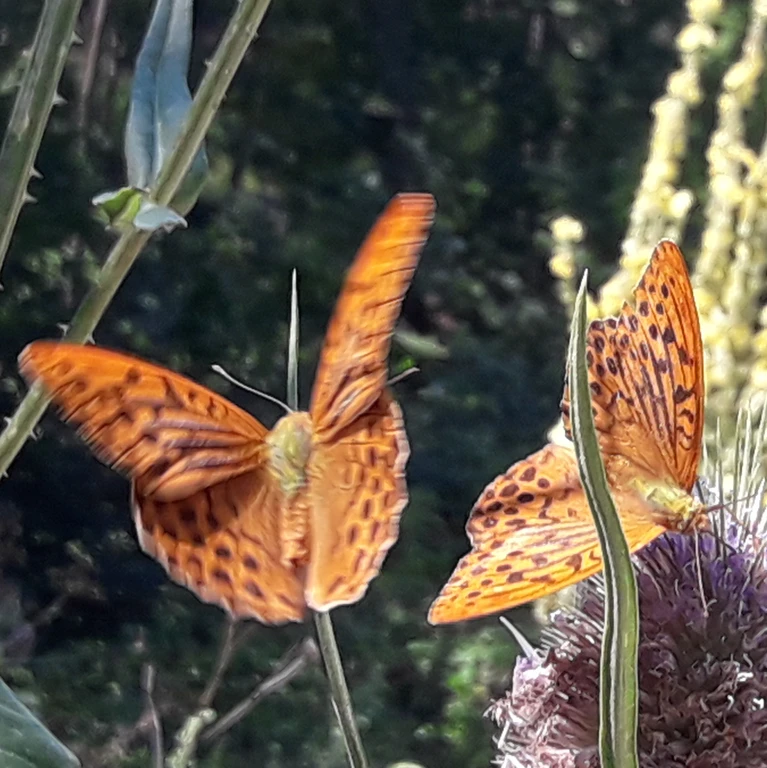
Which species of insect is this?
Argynnis paphia
